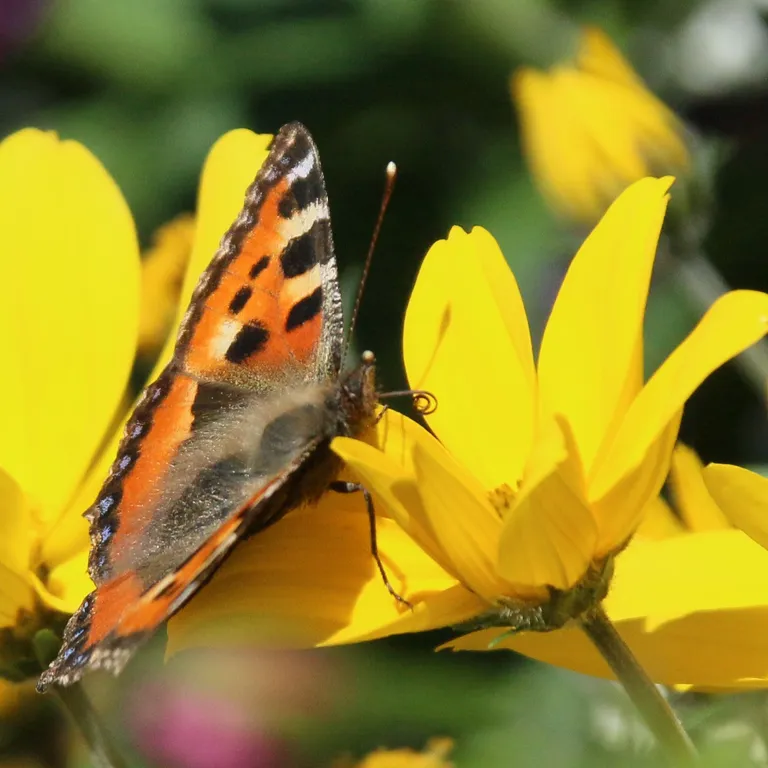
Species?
Aglais urticae
